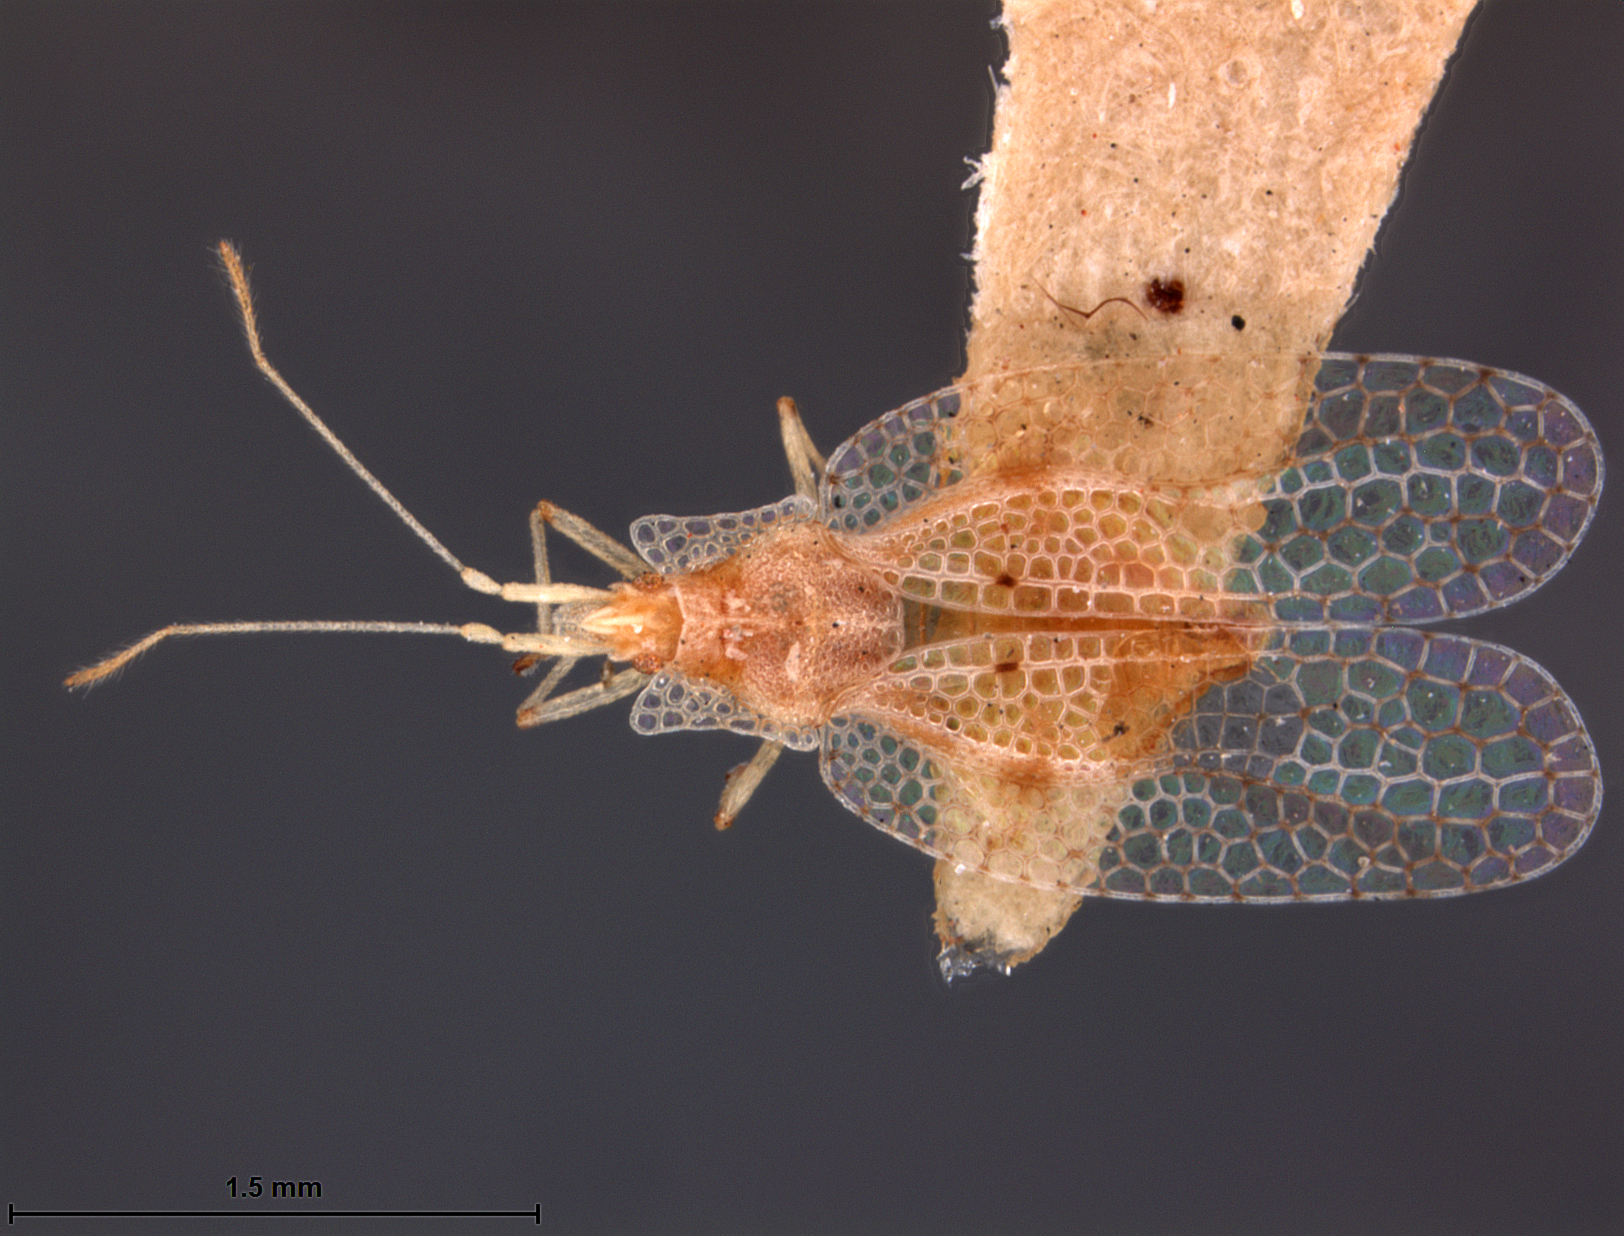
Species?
Leptobyrsa binotata
